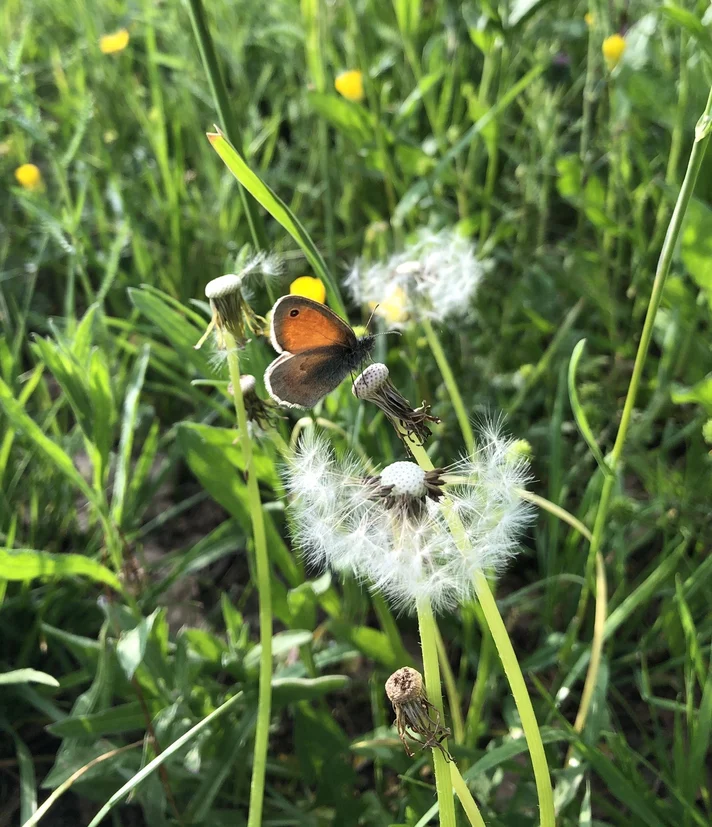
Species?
Coenonympha pamphilus
